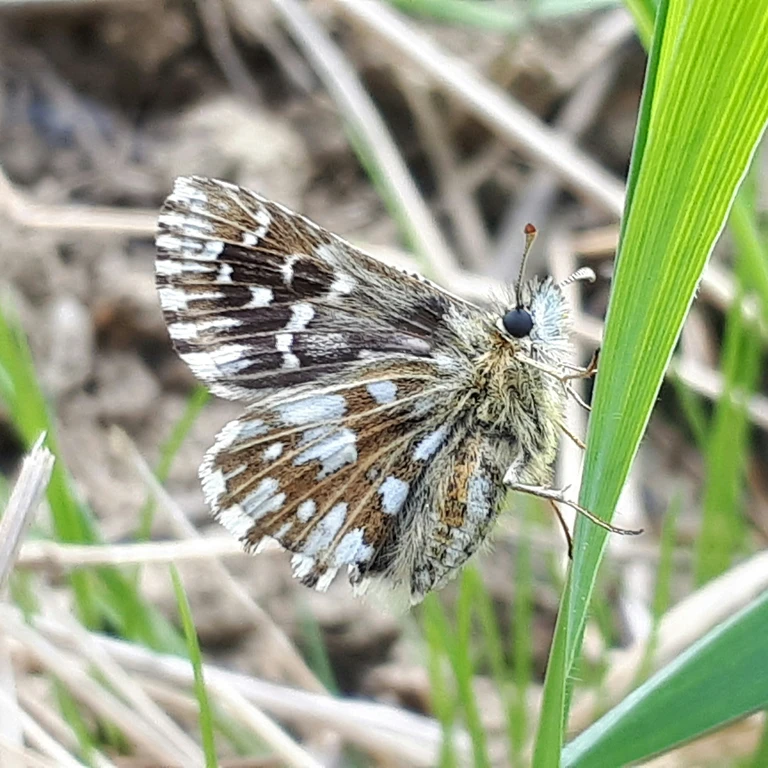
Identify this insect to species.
Pyrgus malvae
